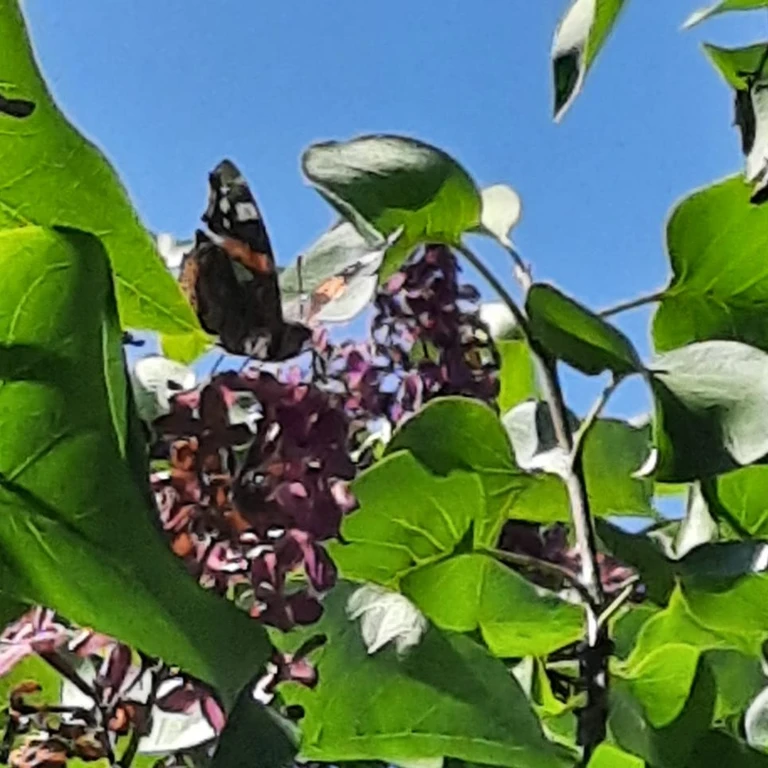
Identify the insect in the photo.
Vanessa atalanta
